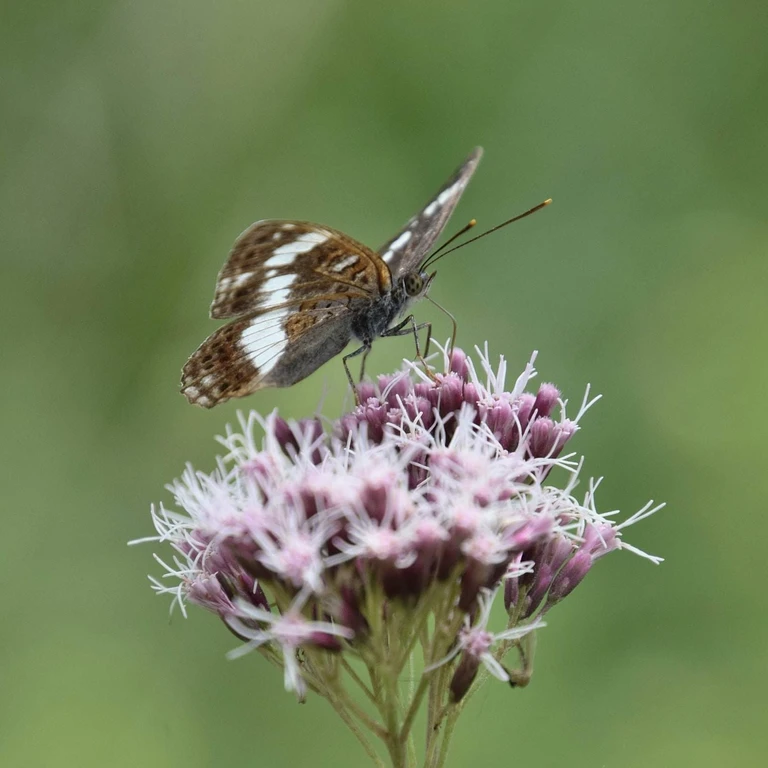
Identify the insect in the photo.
Limenitis camilla (also Ladoga camilla)
